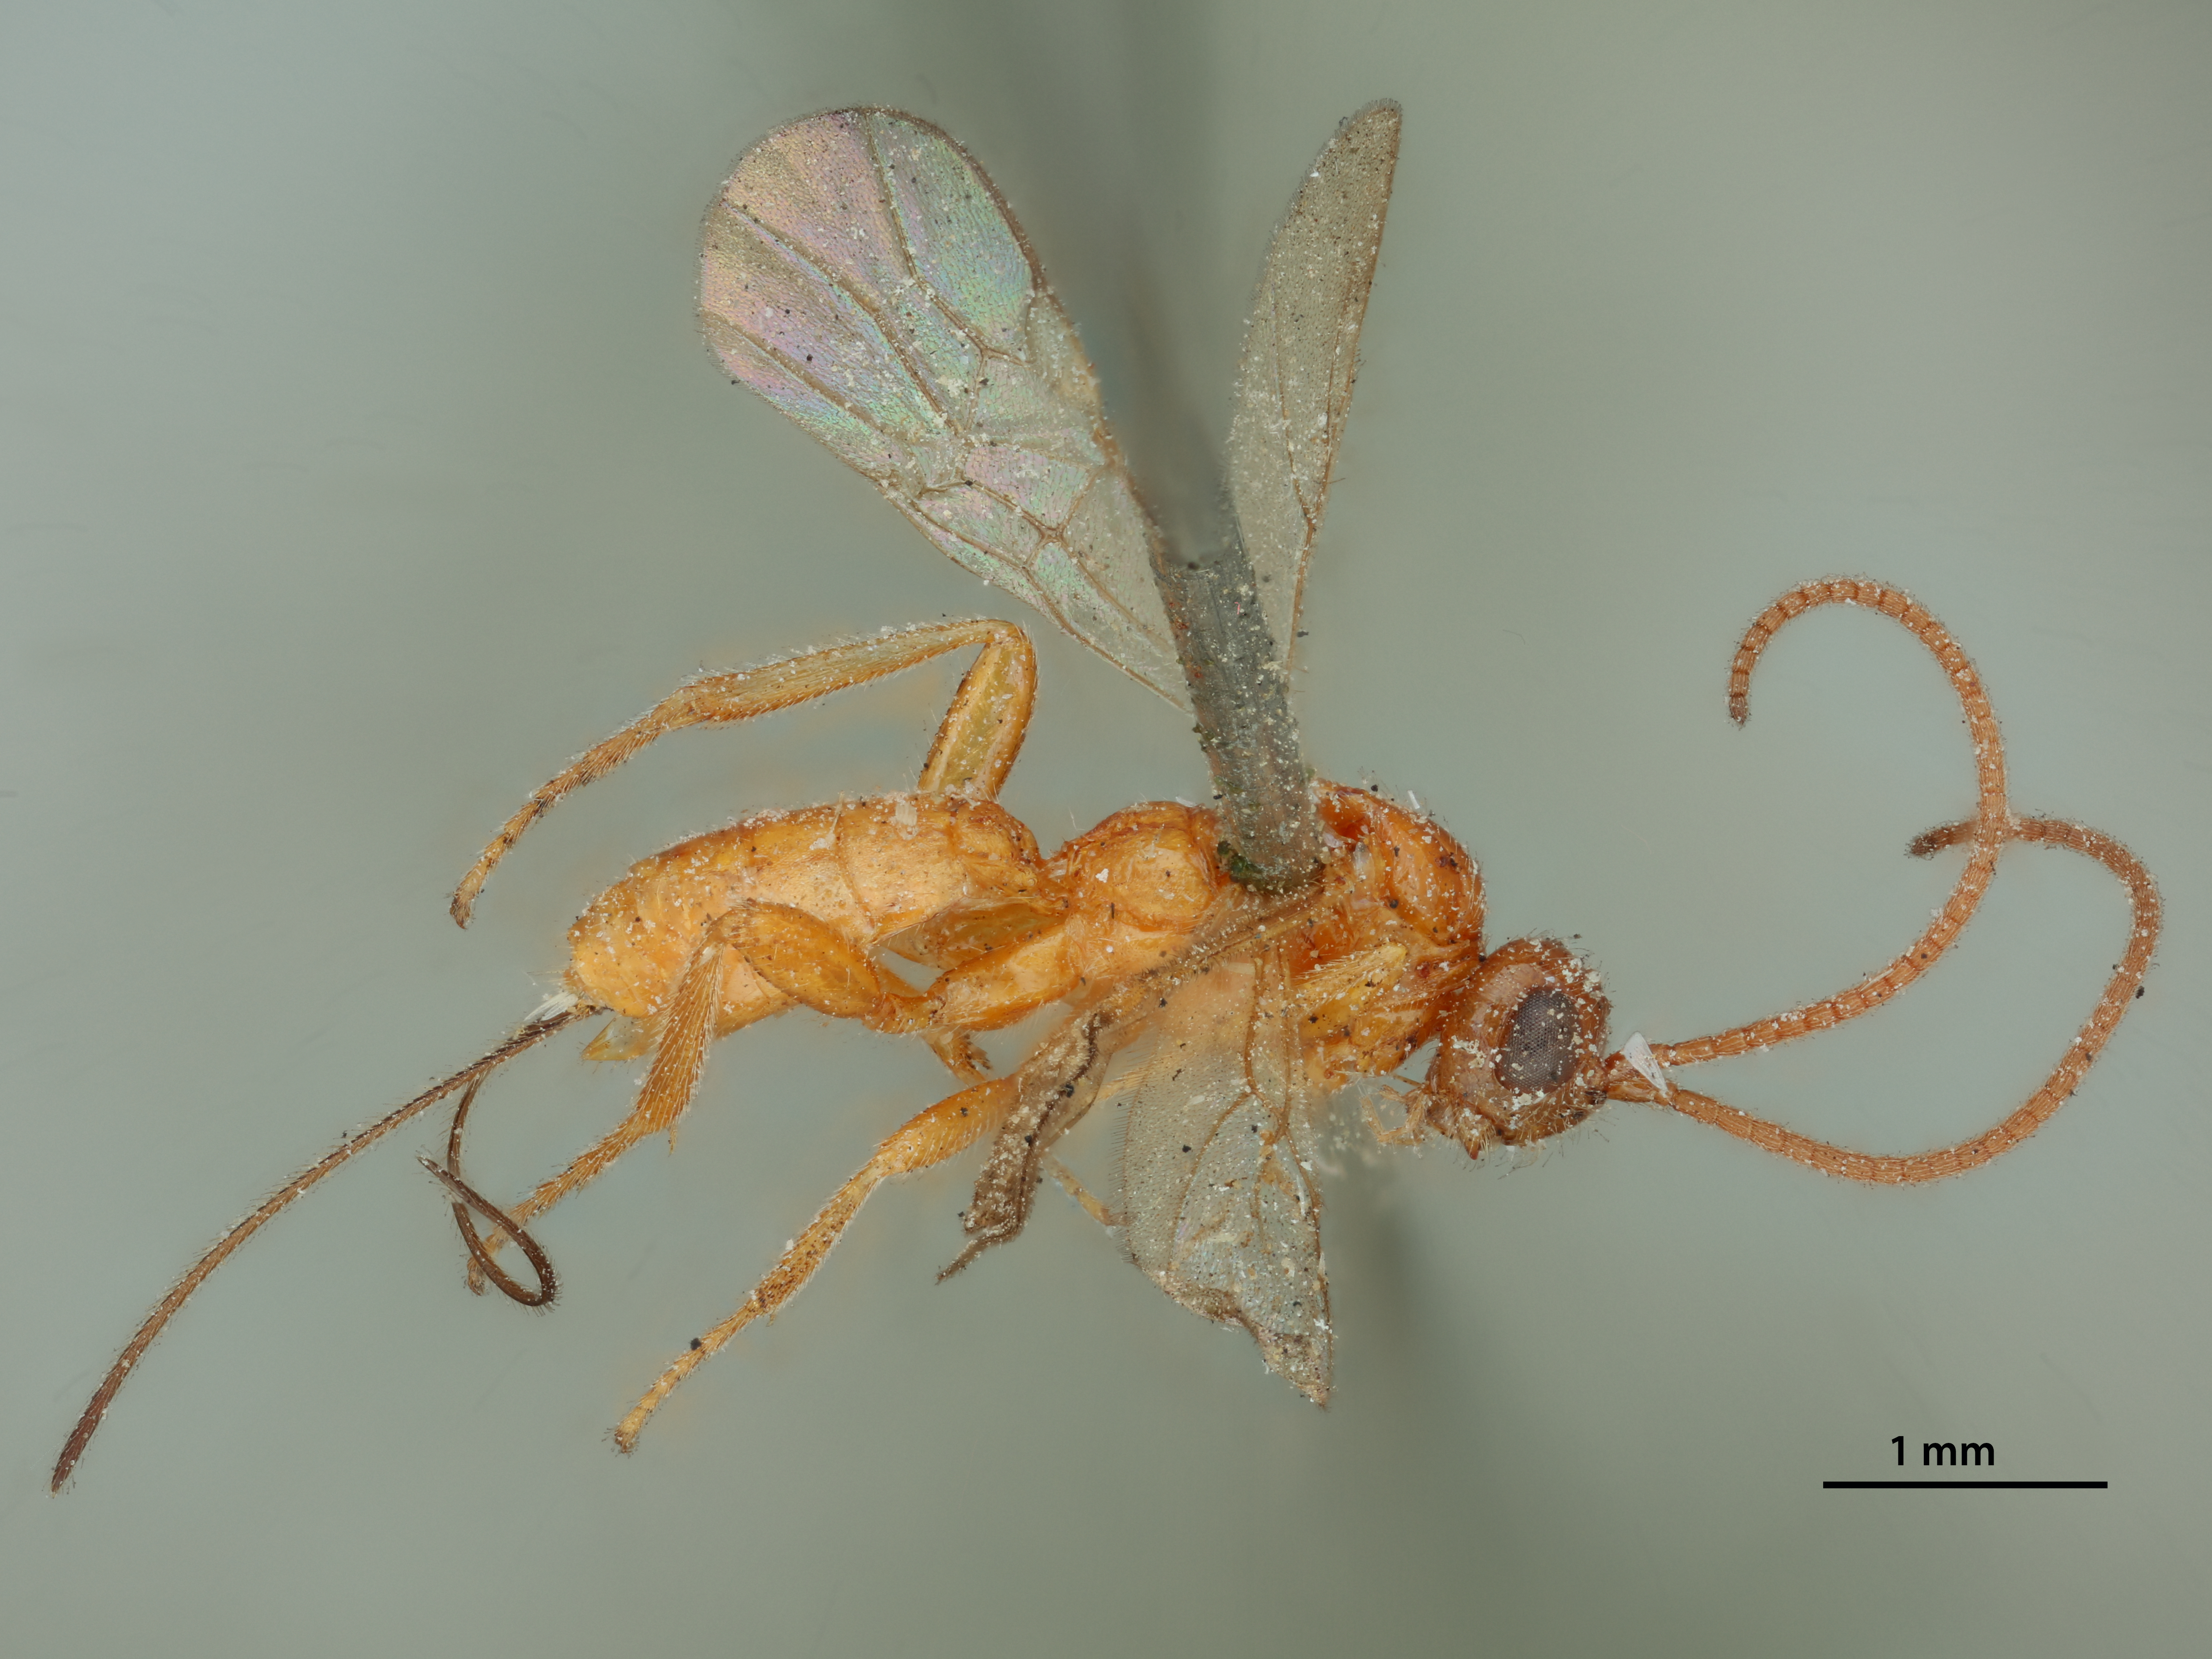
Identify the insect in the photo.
Bracon analcidis
